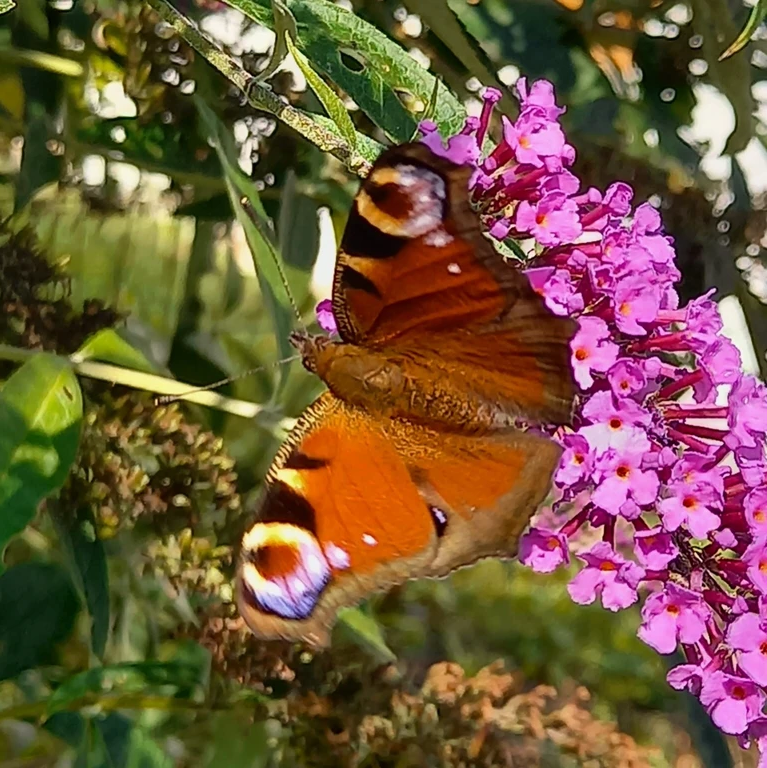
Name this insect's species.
Aglais io
